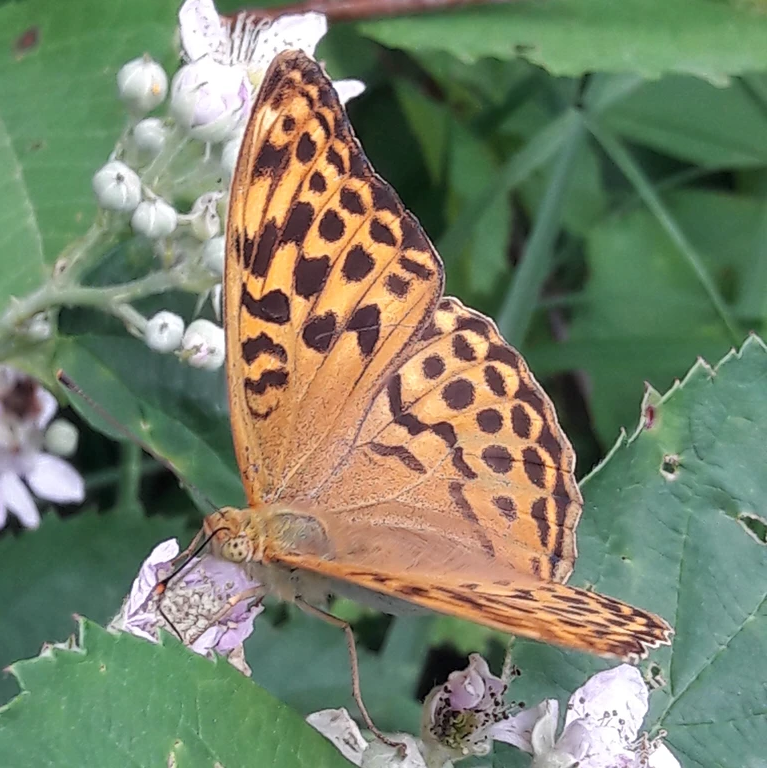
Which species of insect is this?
Argynnis paphia
